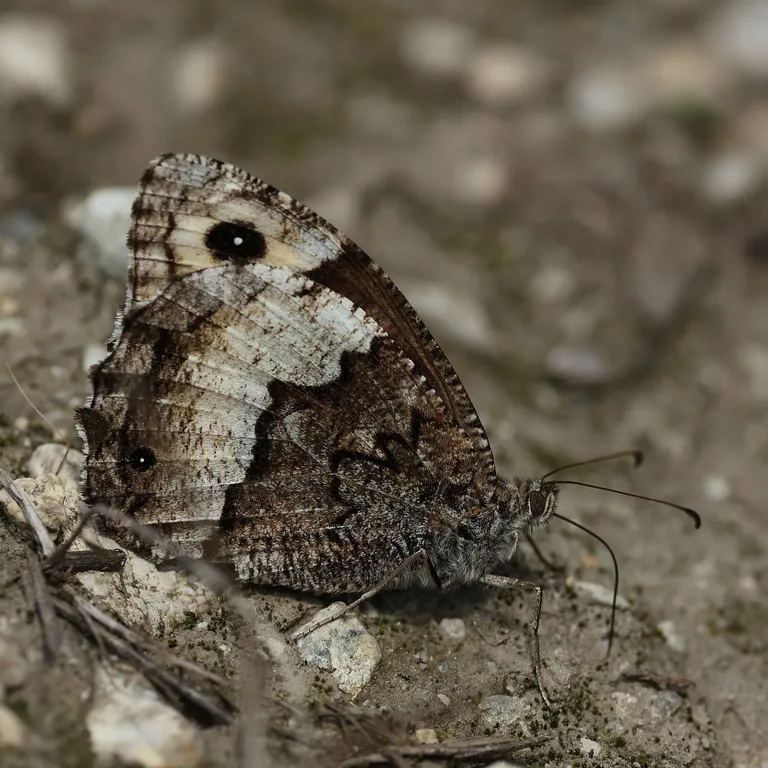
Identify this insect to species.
Hipparchia fagi
